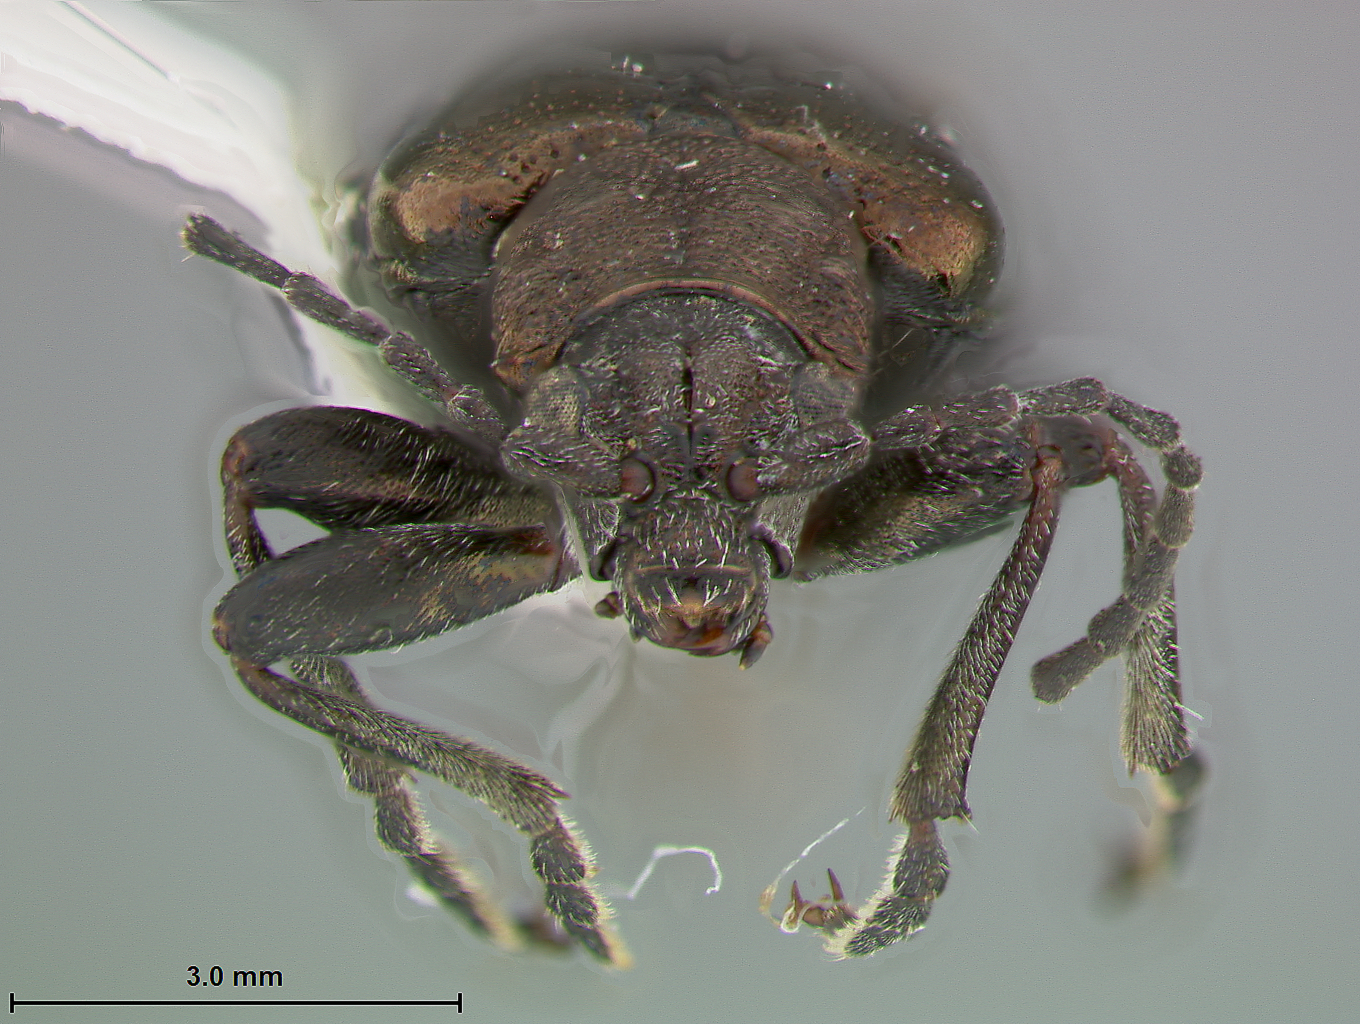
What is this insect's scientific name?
Donacia biimpressa
